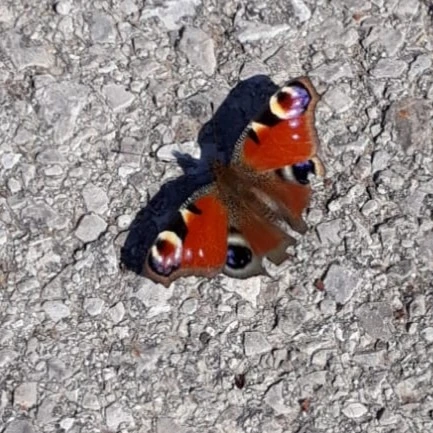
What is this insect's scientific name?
Aglais io
